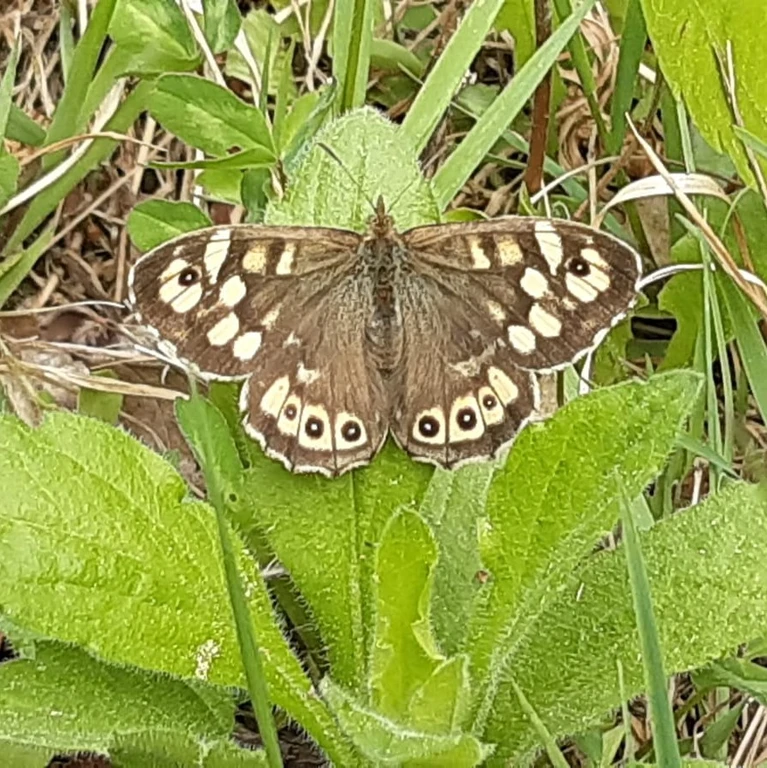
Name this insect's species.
Pararge aegeria
